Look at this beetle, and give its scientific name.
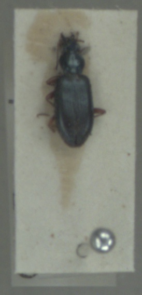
Bembidion decorum
